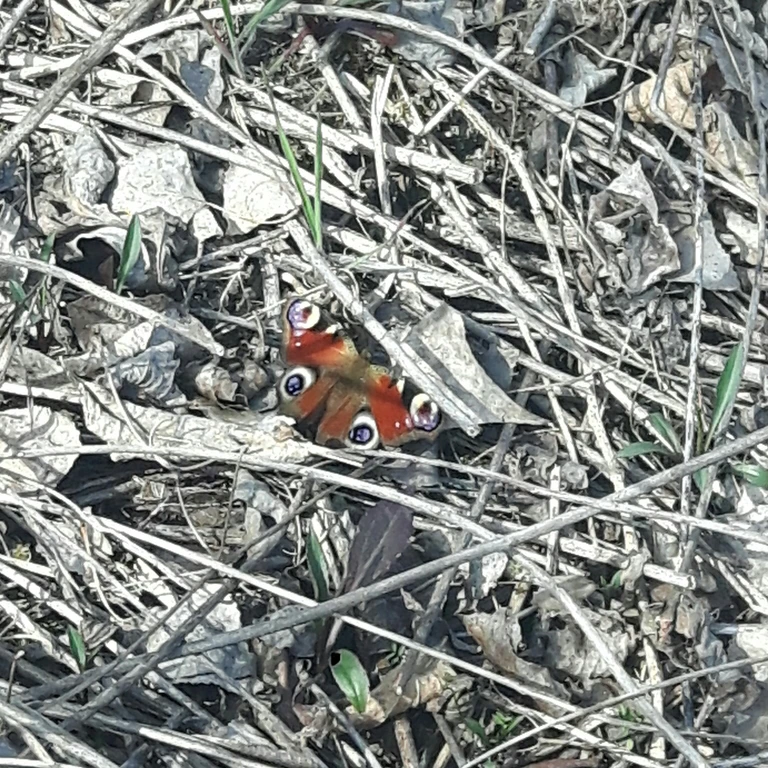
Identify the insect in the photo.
Aglais io
